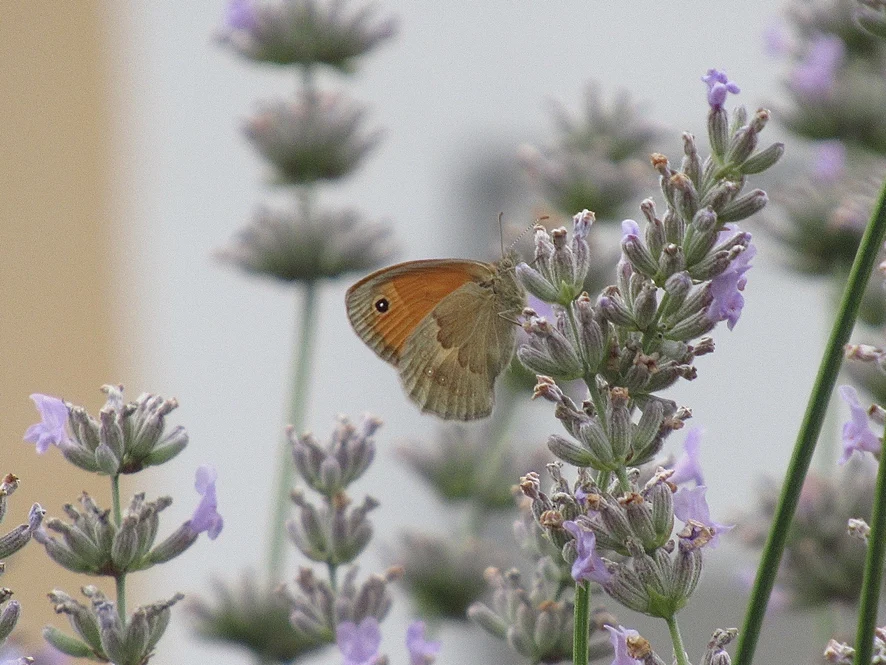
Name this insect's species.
Coenonympha pamphilus
